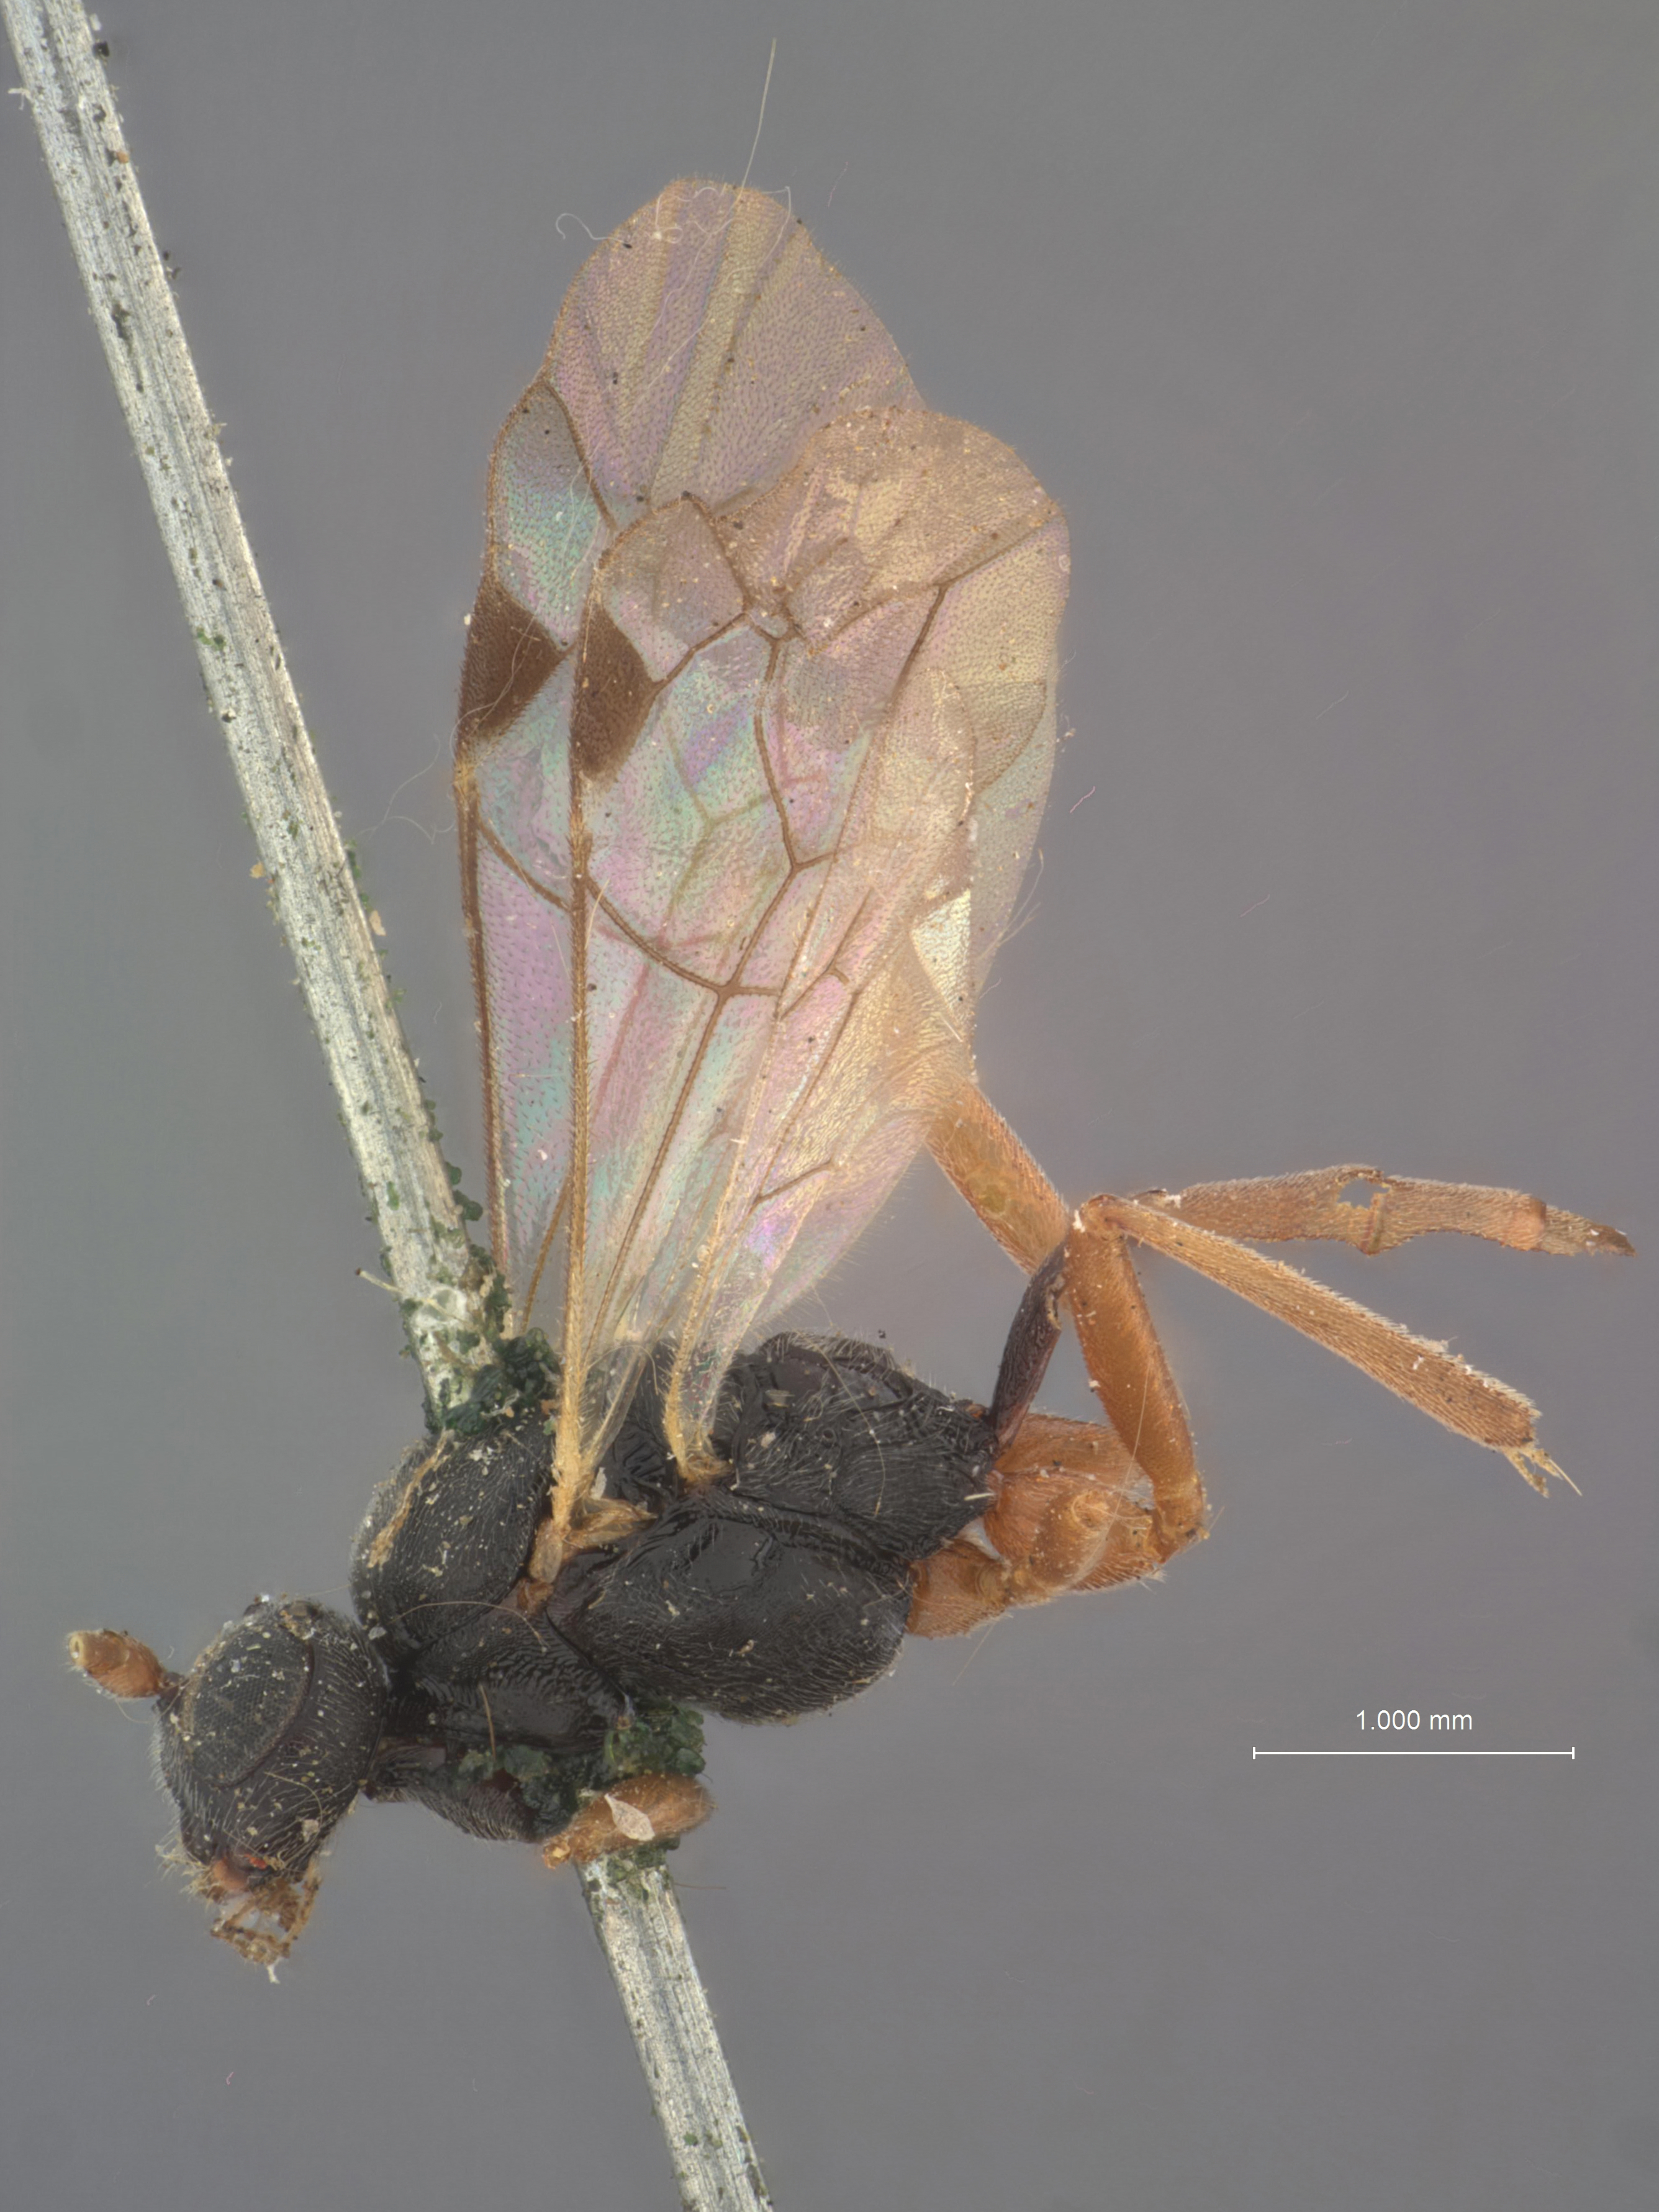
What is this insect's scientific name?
Hemiteles prosthesimae
